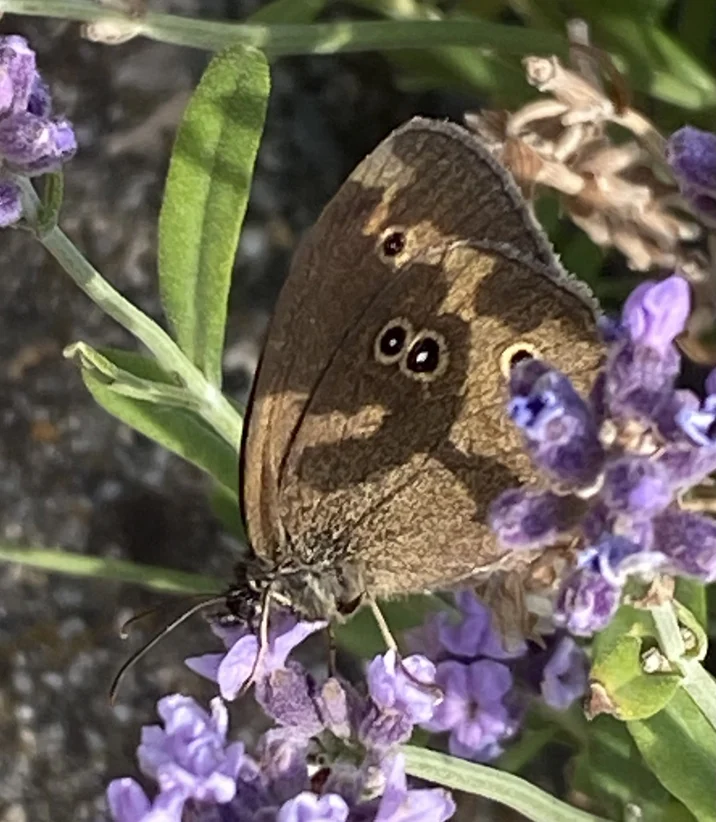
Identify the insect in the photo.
Aphantopus hyperantus
